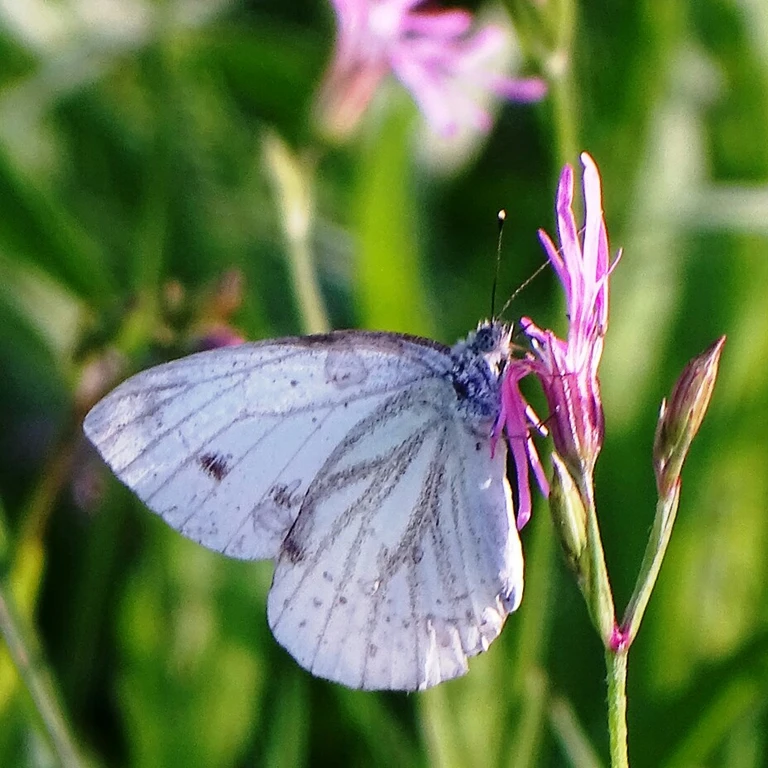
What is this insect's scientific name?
Pieris napi
